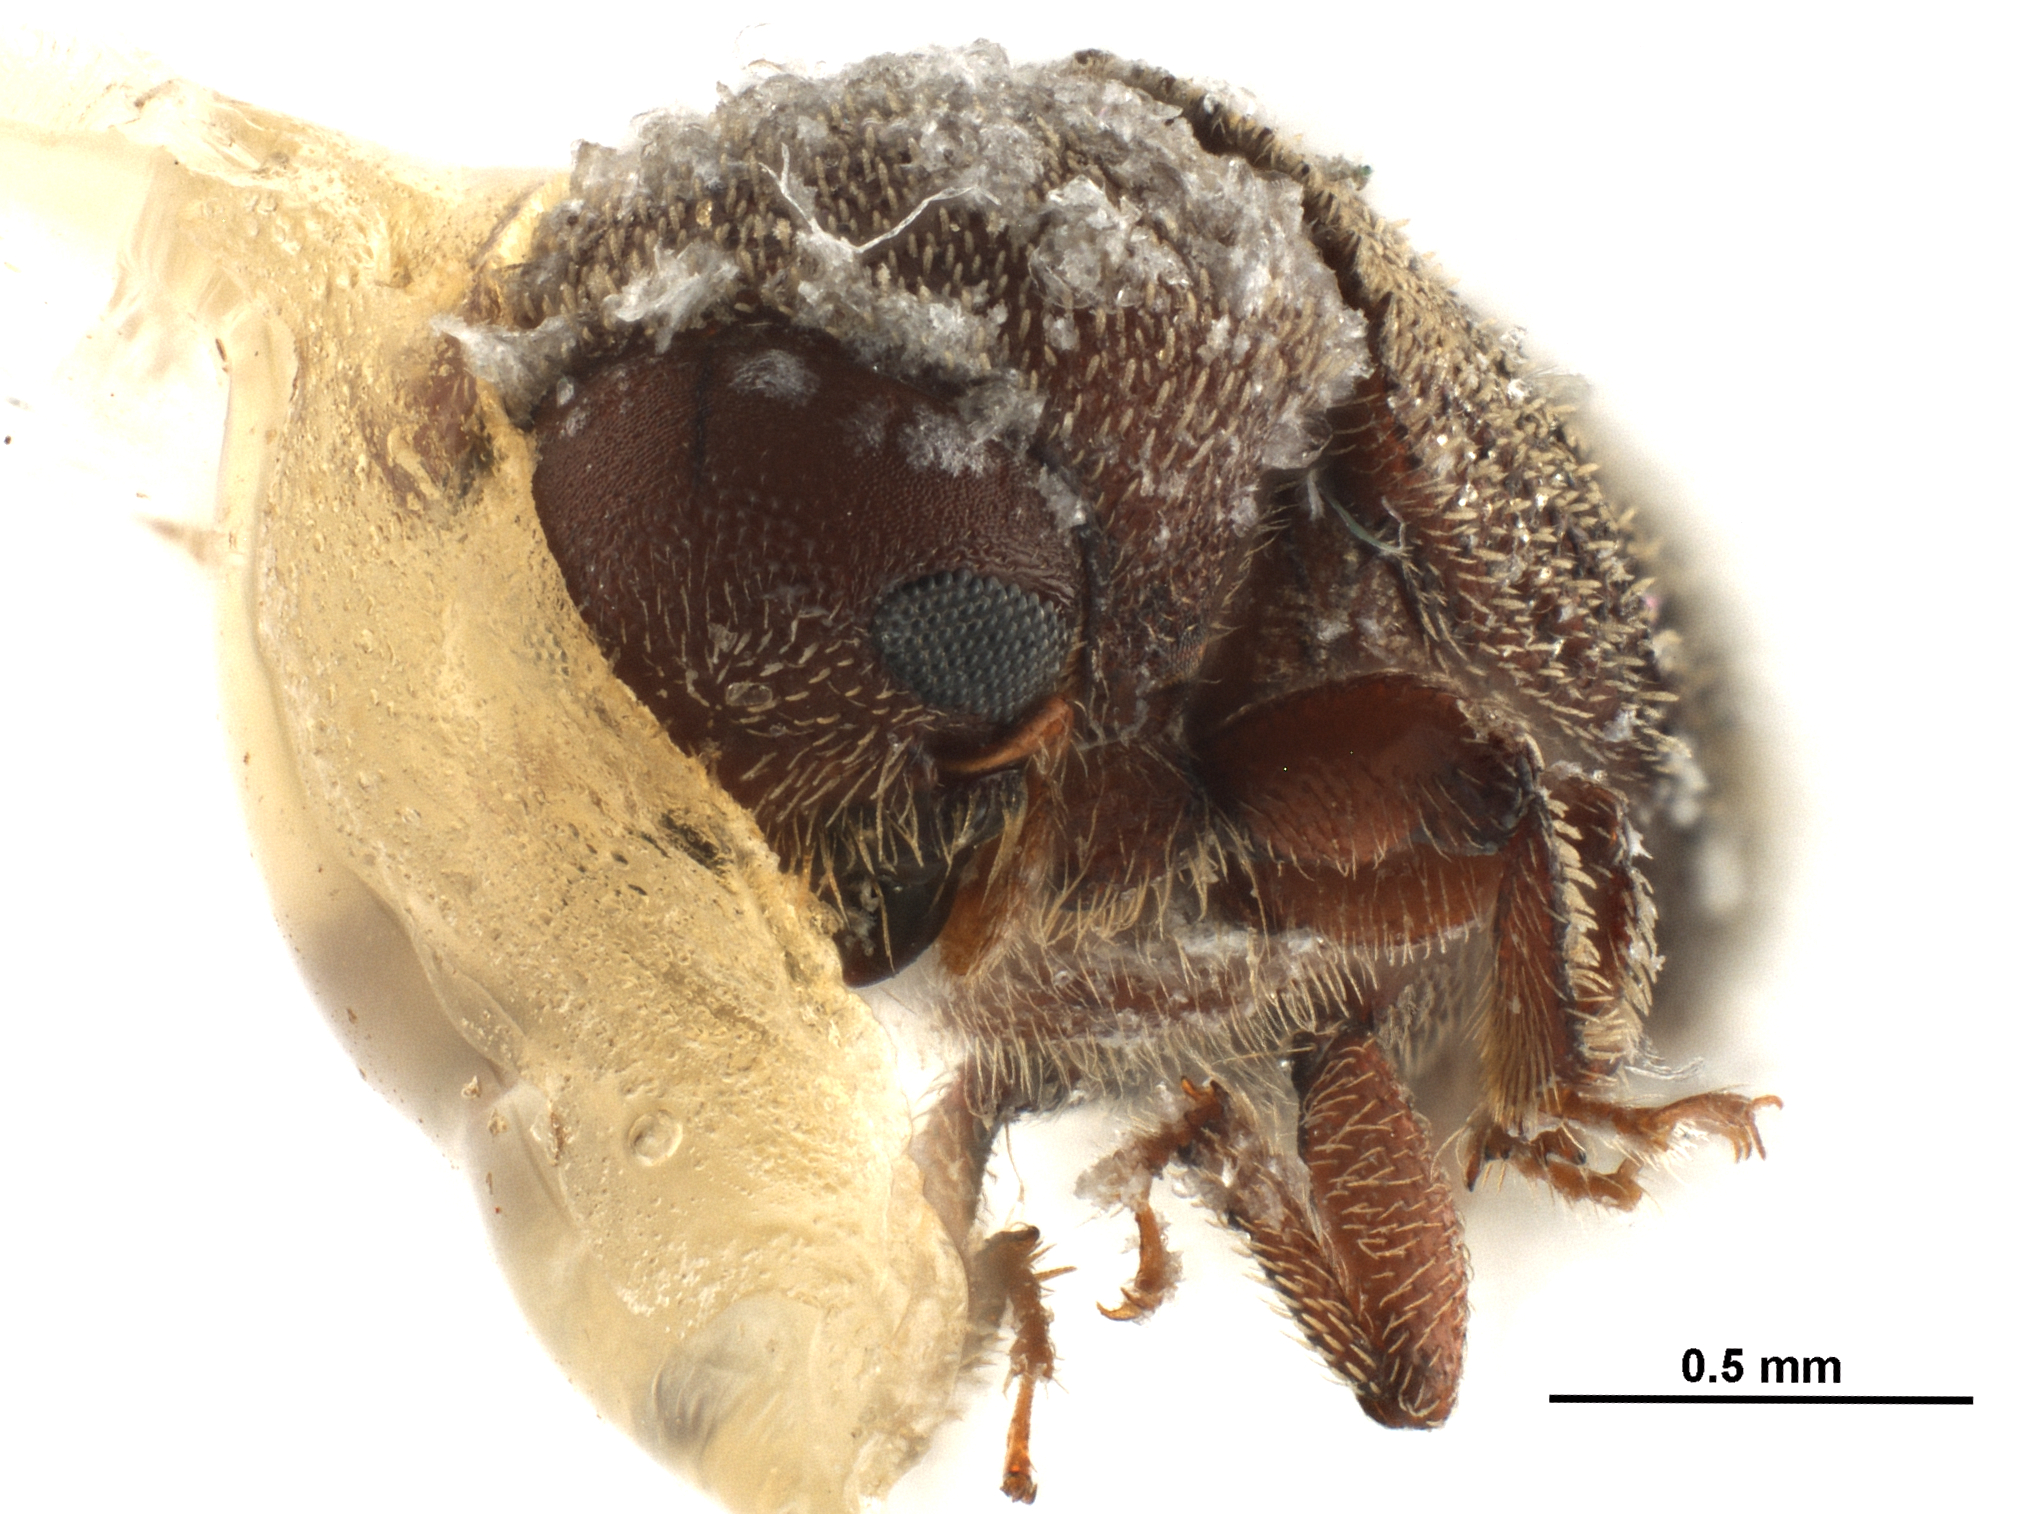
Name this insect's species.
Phloeoditica curta
